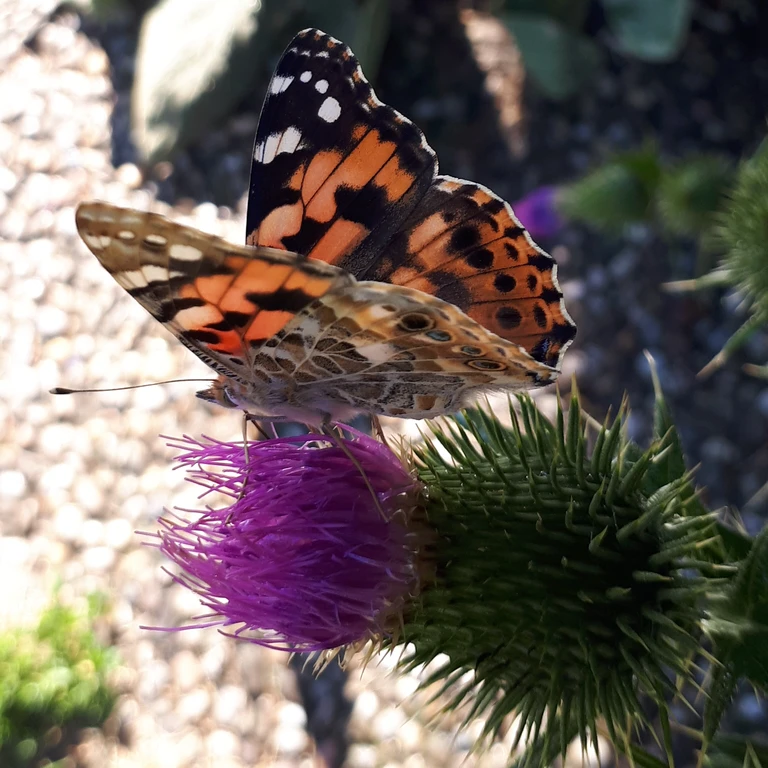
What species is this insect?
Vanessa cardui
